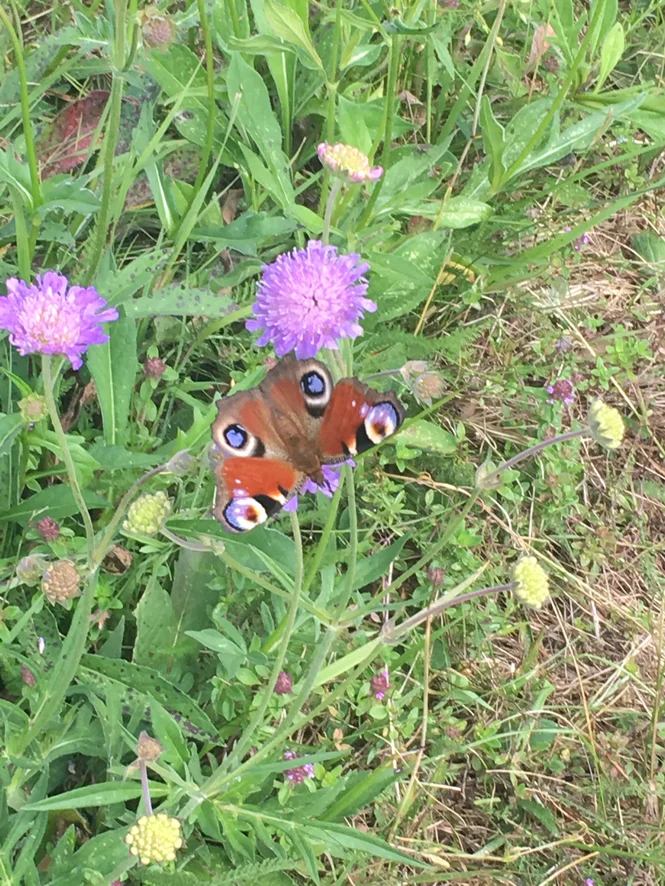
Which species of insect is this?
Aglais io
